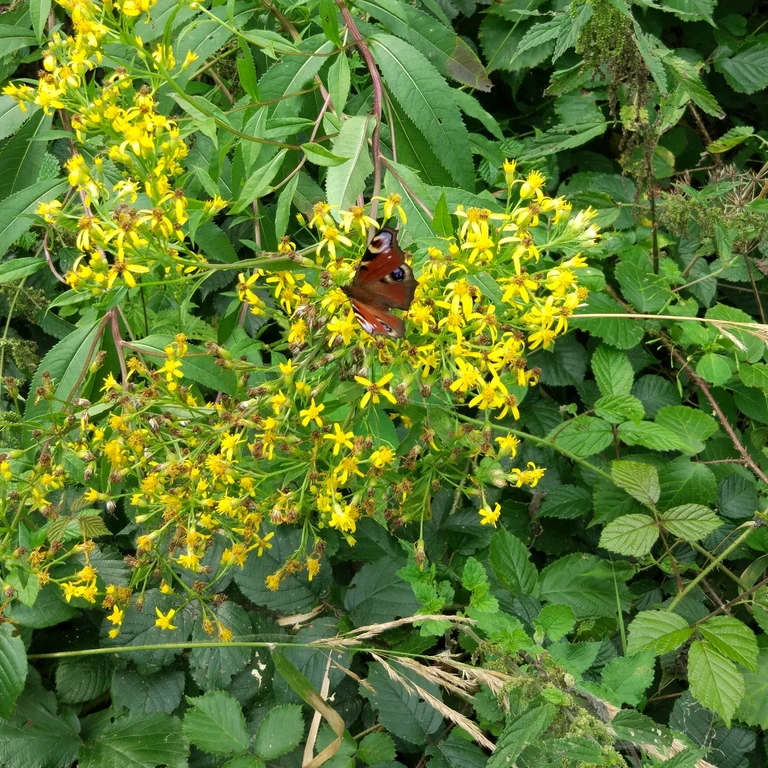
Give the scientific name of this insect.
Aglais io
